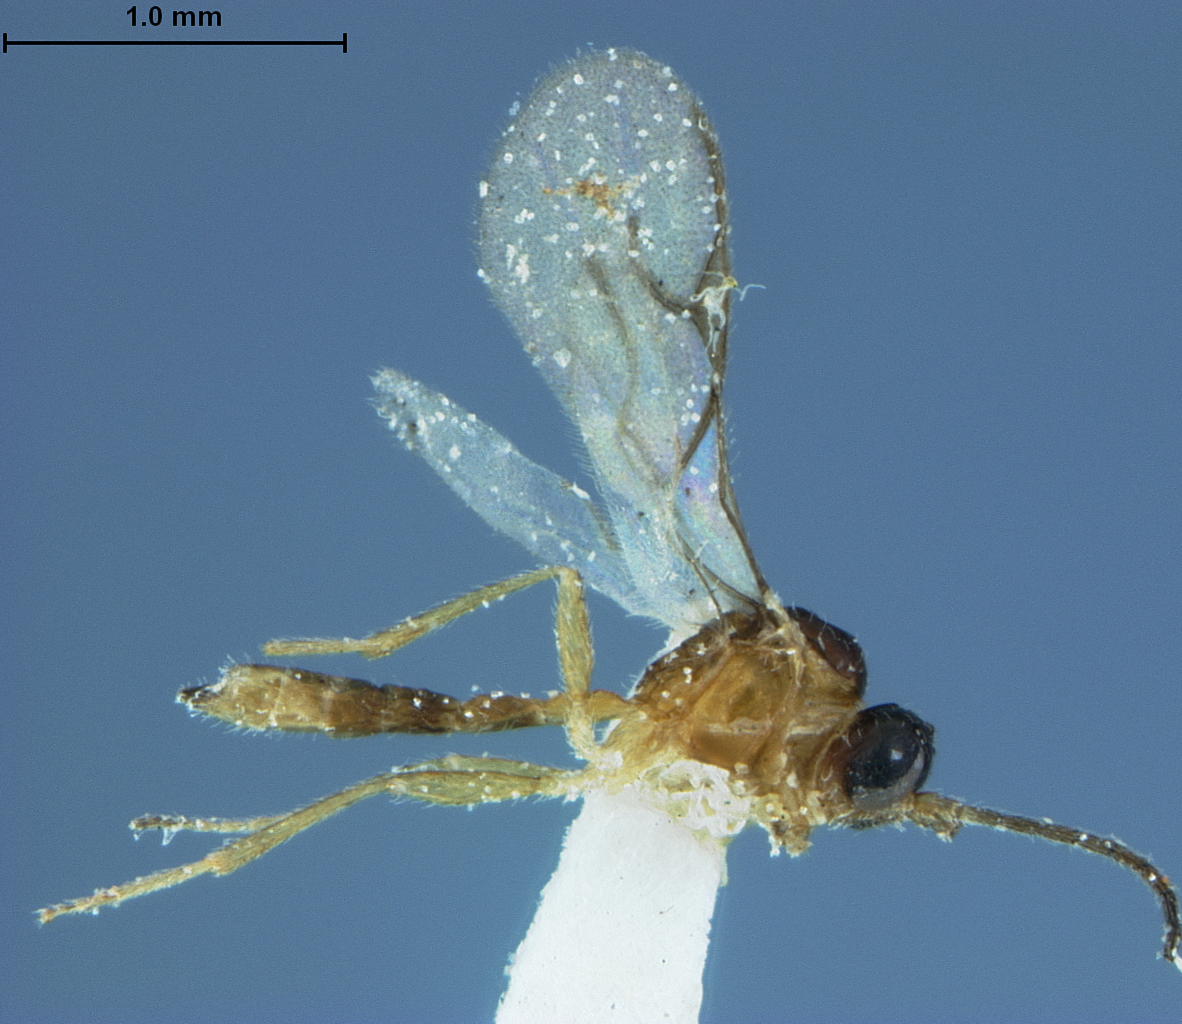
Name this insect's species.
Aphidius ribis
